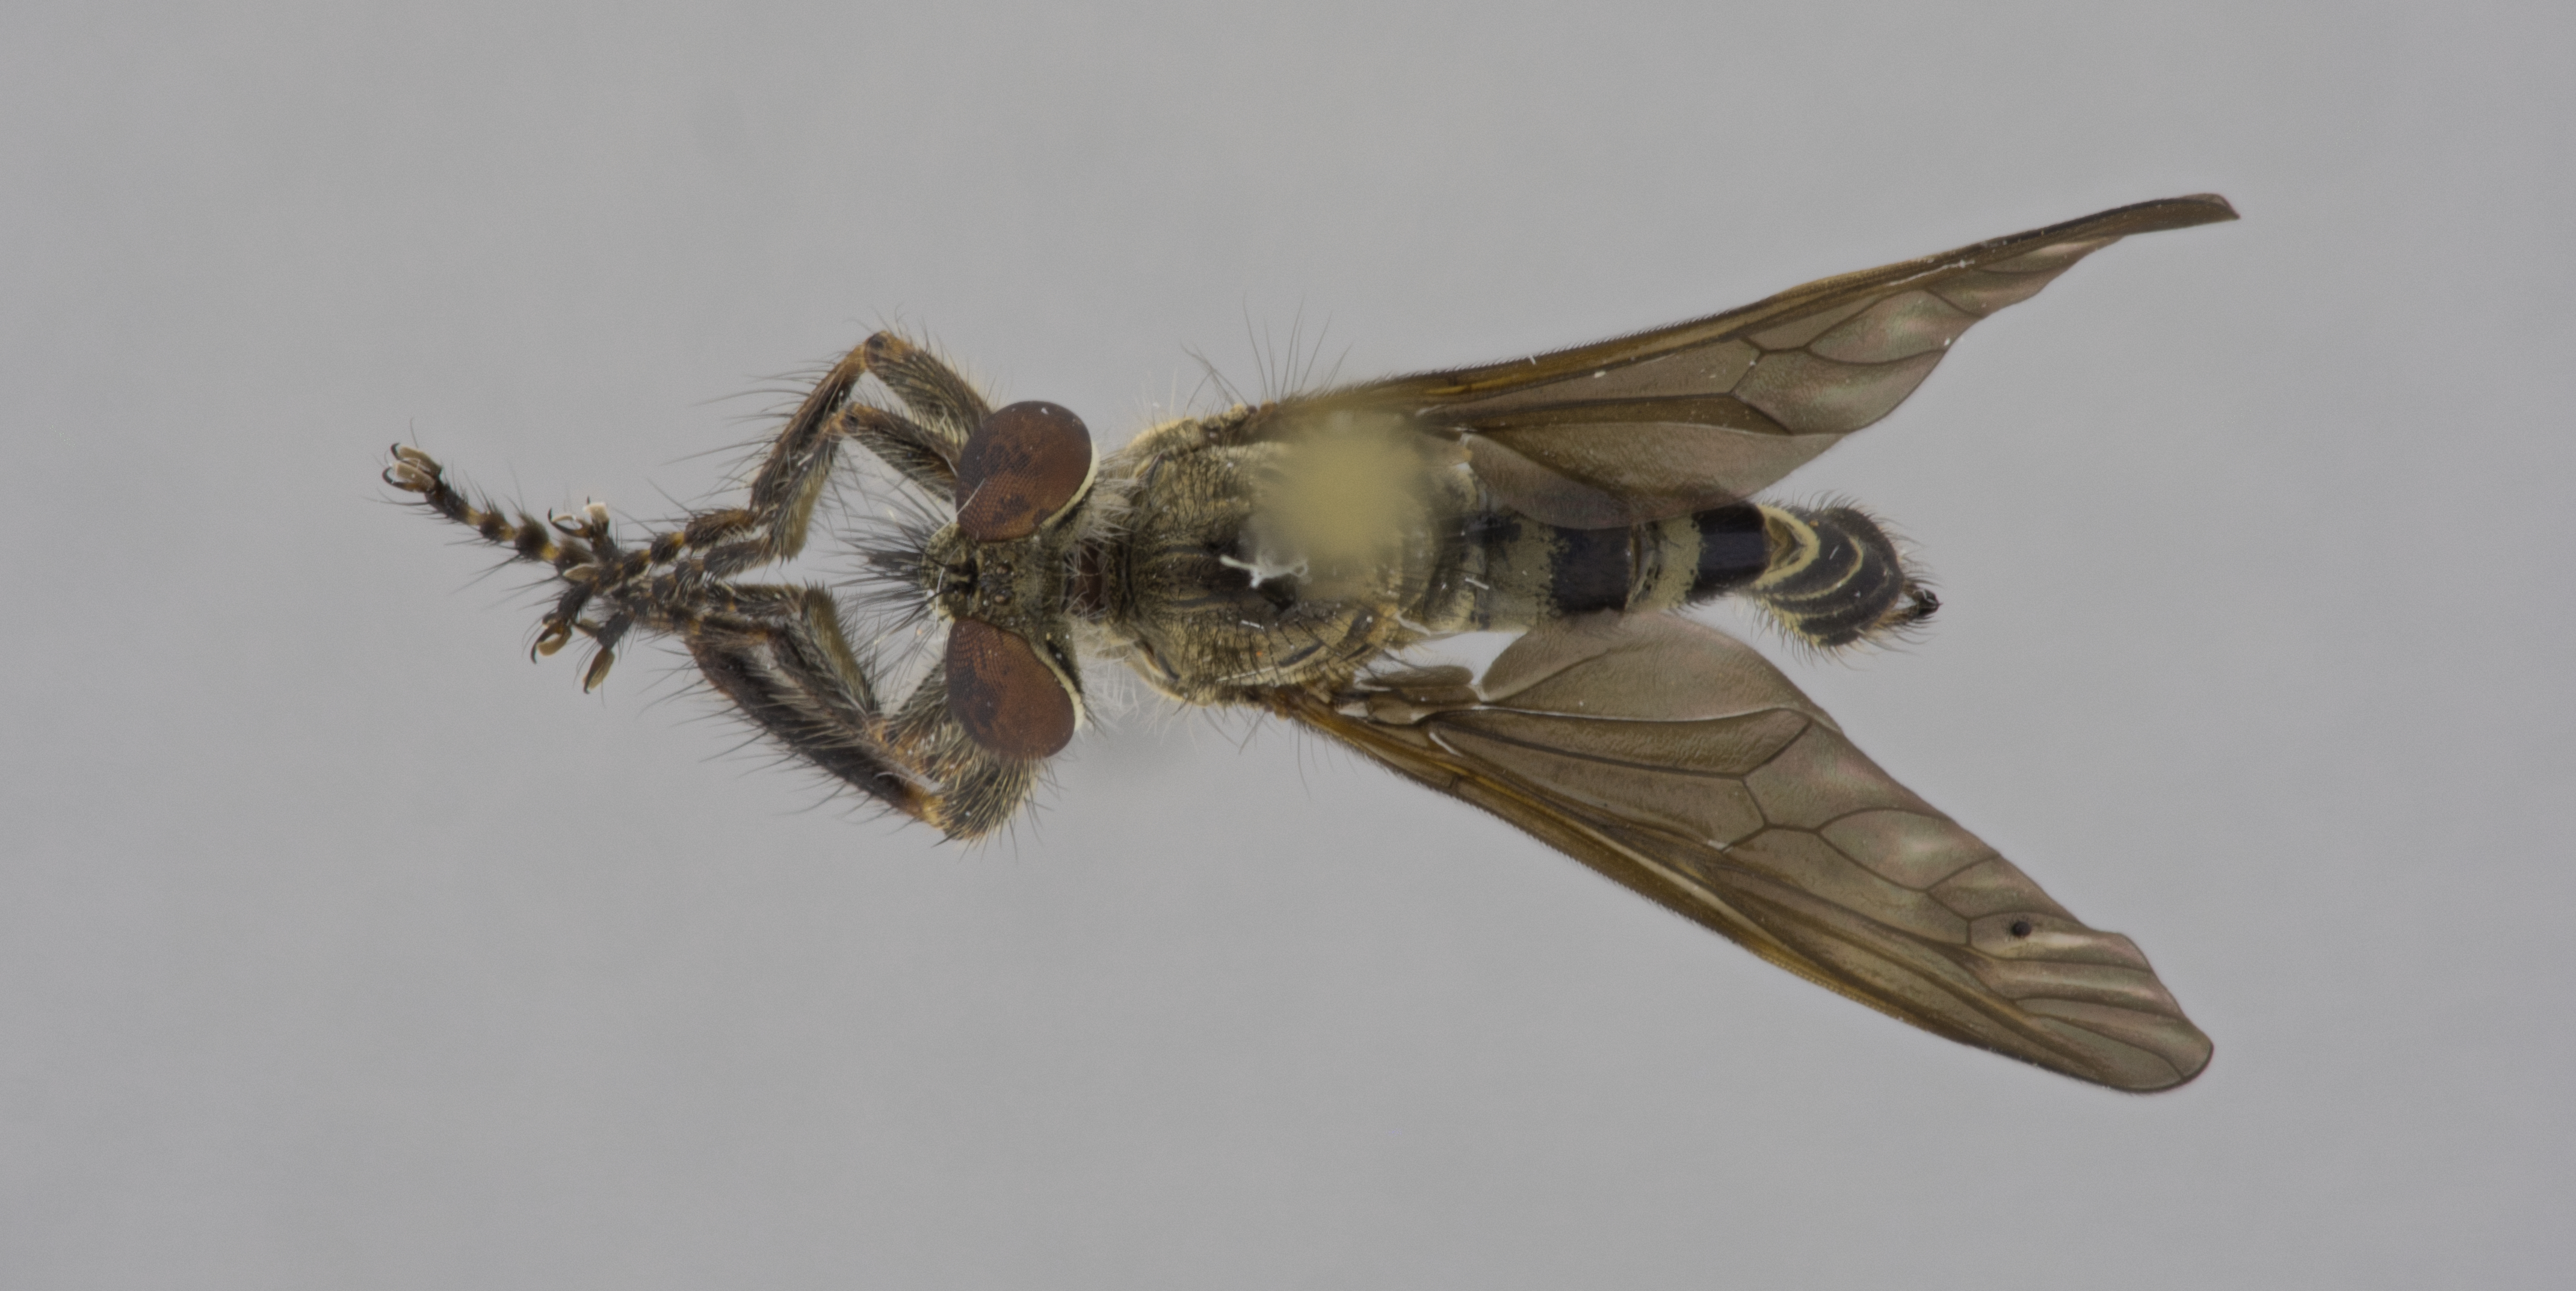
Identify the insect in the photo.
Damalis annulata
